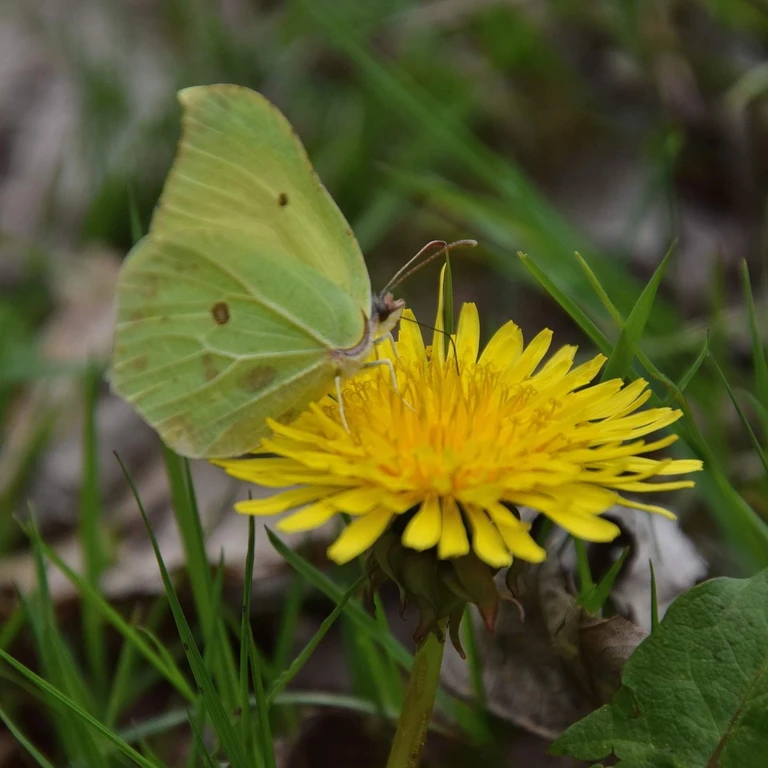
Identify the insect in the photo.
Gonepteryx rhamni
